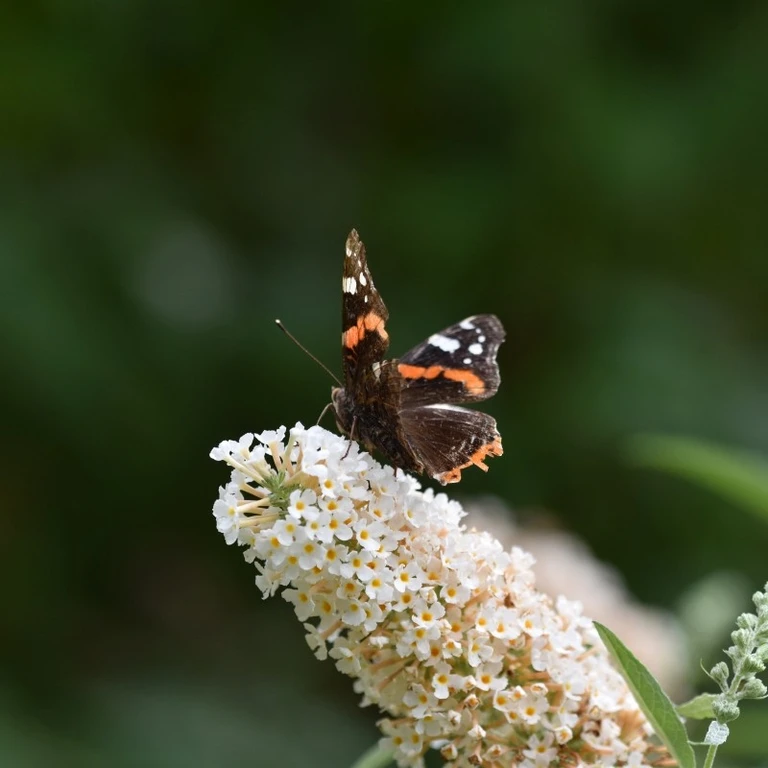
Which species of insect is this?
Vanessa atalanta
